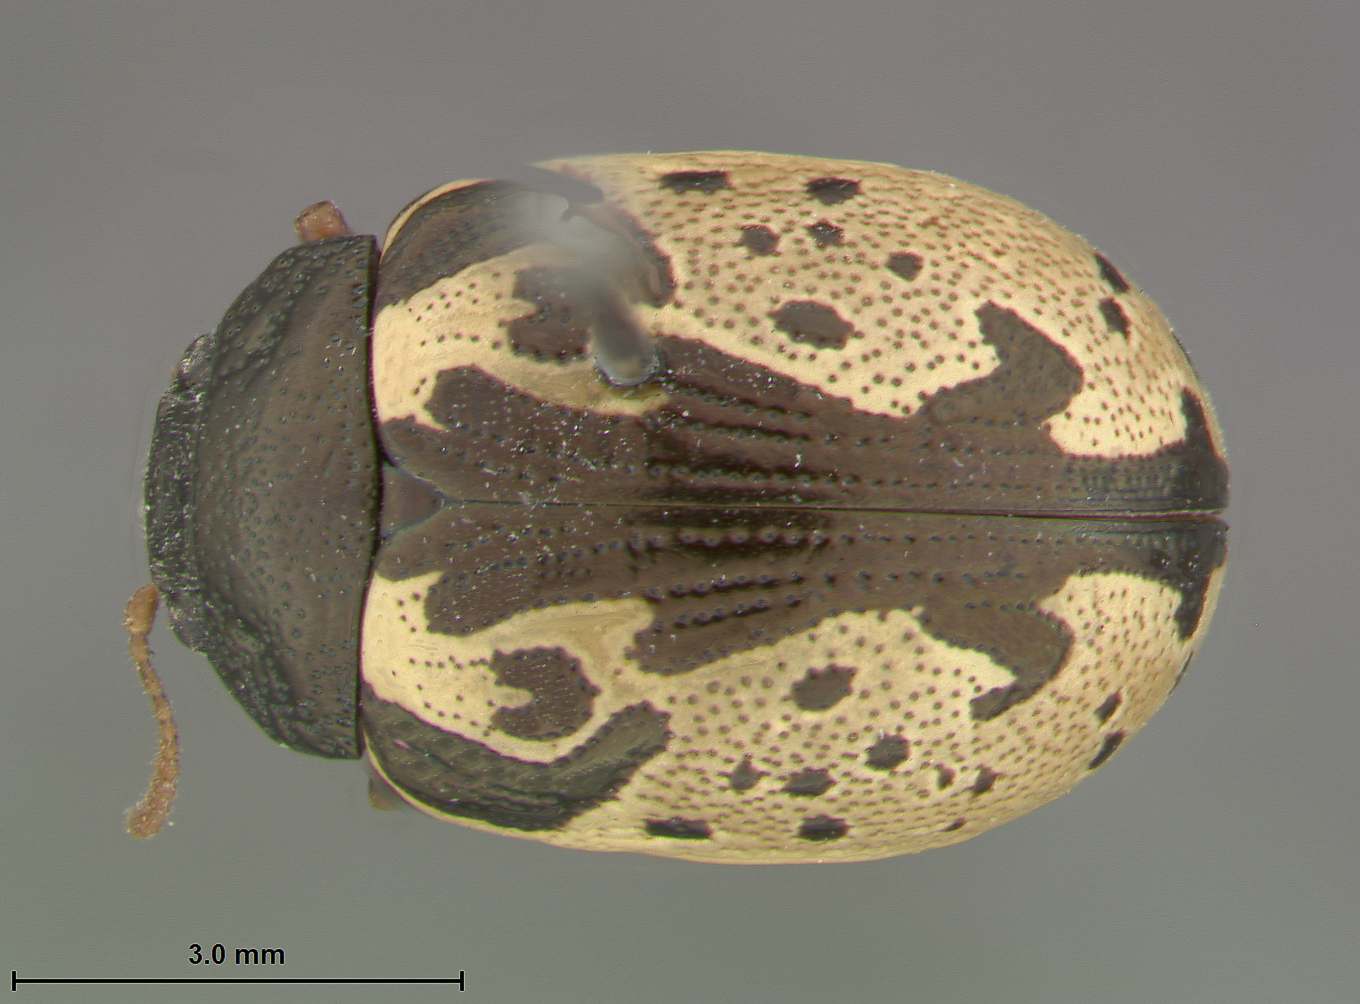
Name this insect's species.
Calligrapha rhoda
